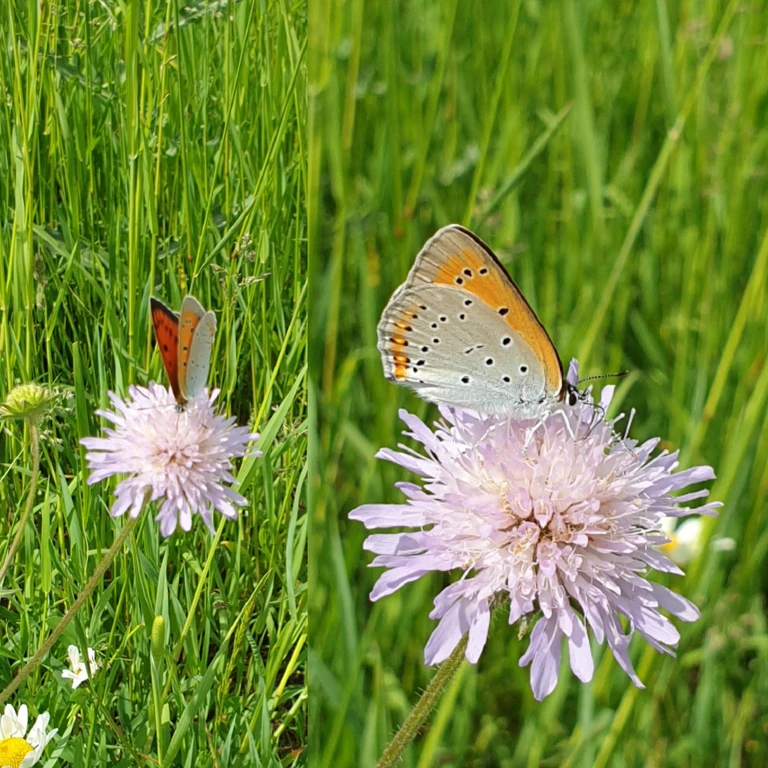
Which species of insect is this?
Lycaena dispar
